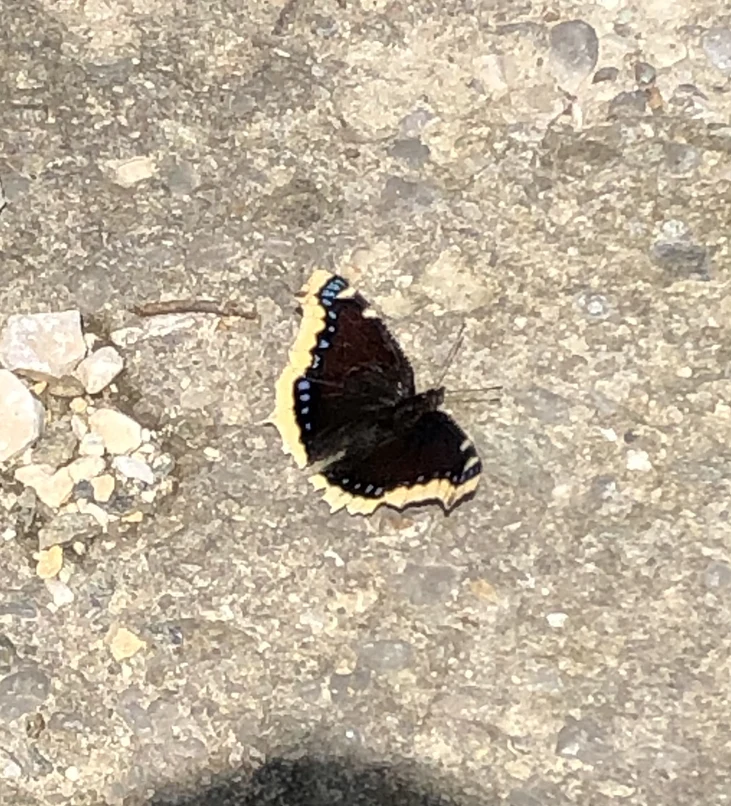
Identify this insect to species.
Nymphalis antiopa
